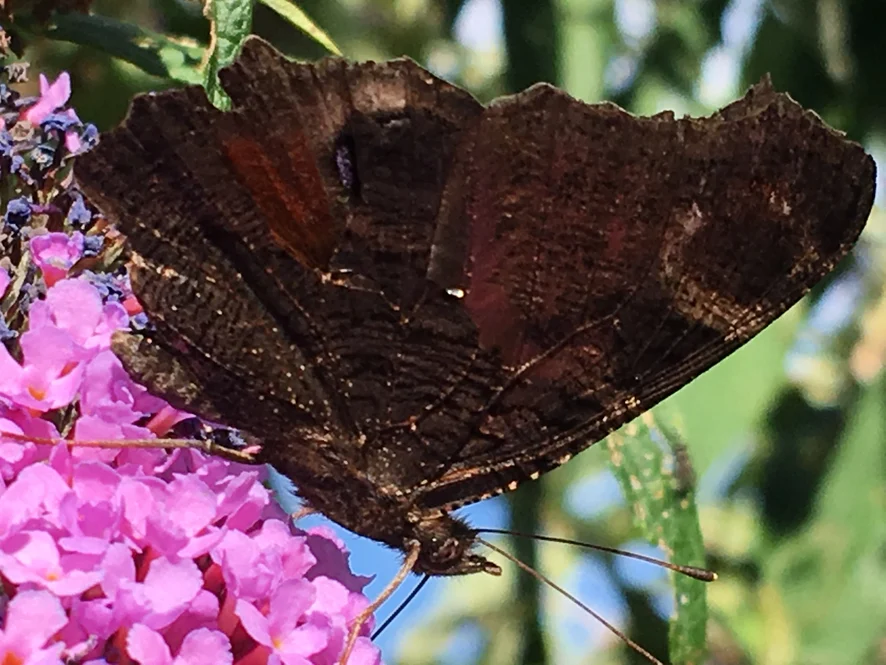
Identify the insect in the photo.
Aglais io
